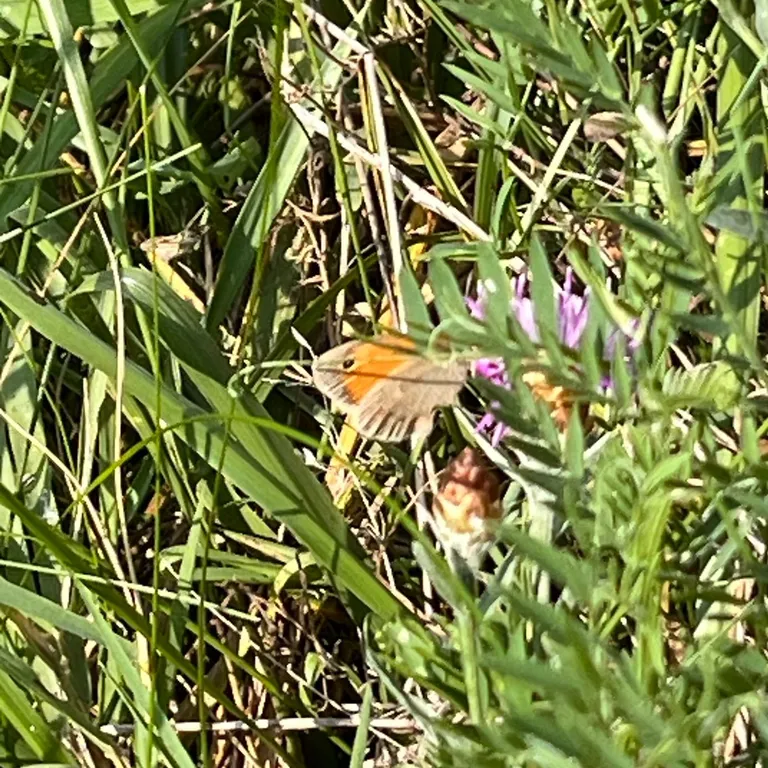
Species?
Coenonympha pamphilus
